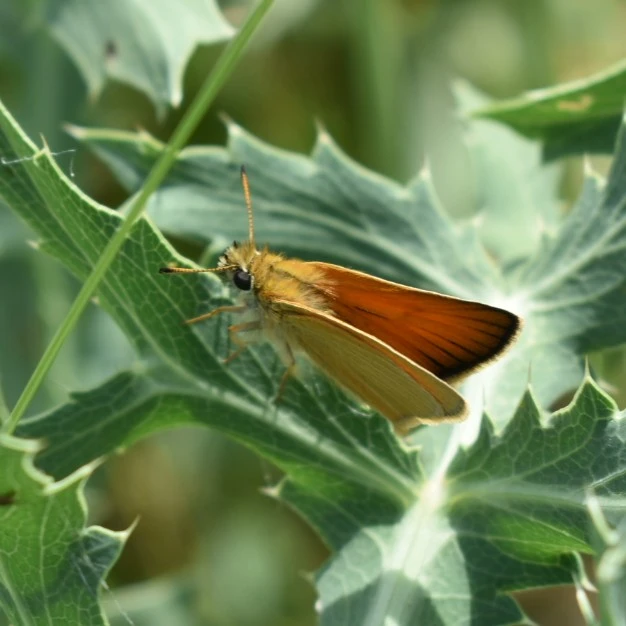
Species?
Thymelicus lineola
